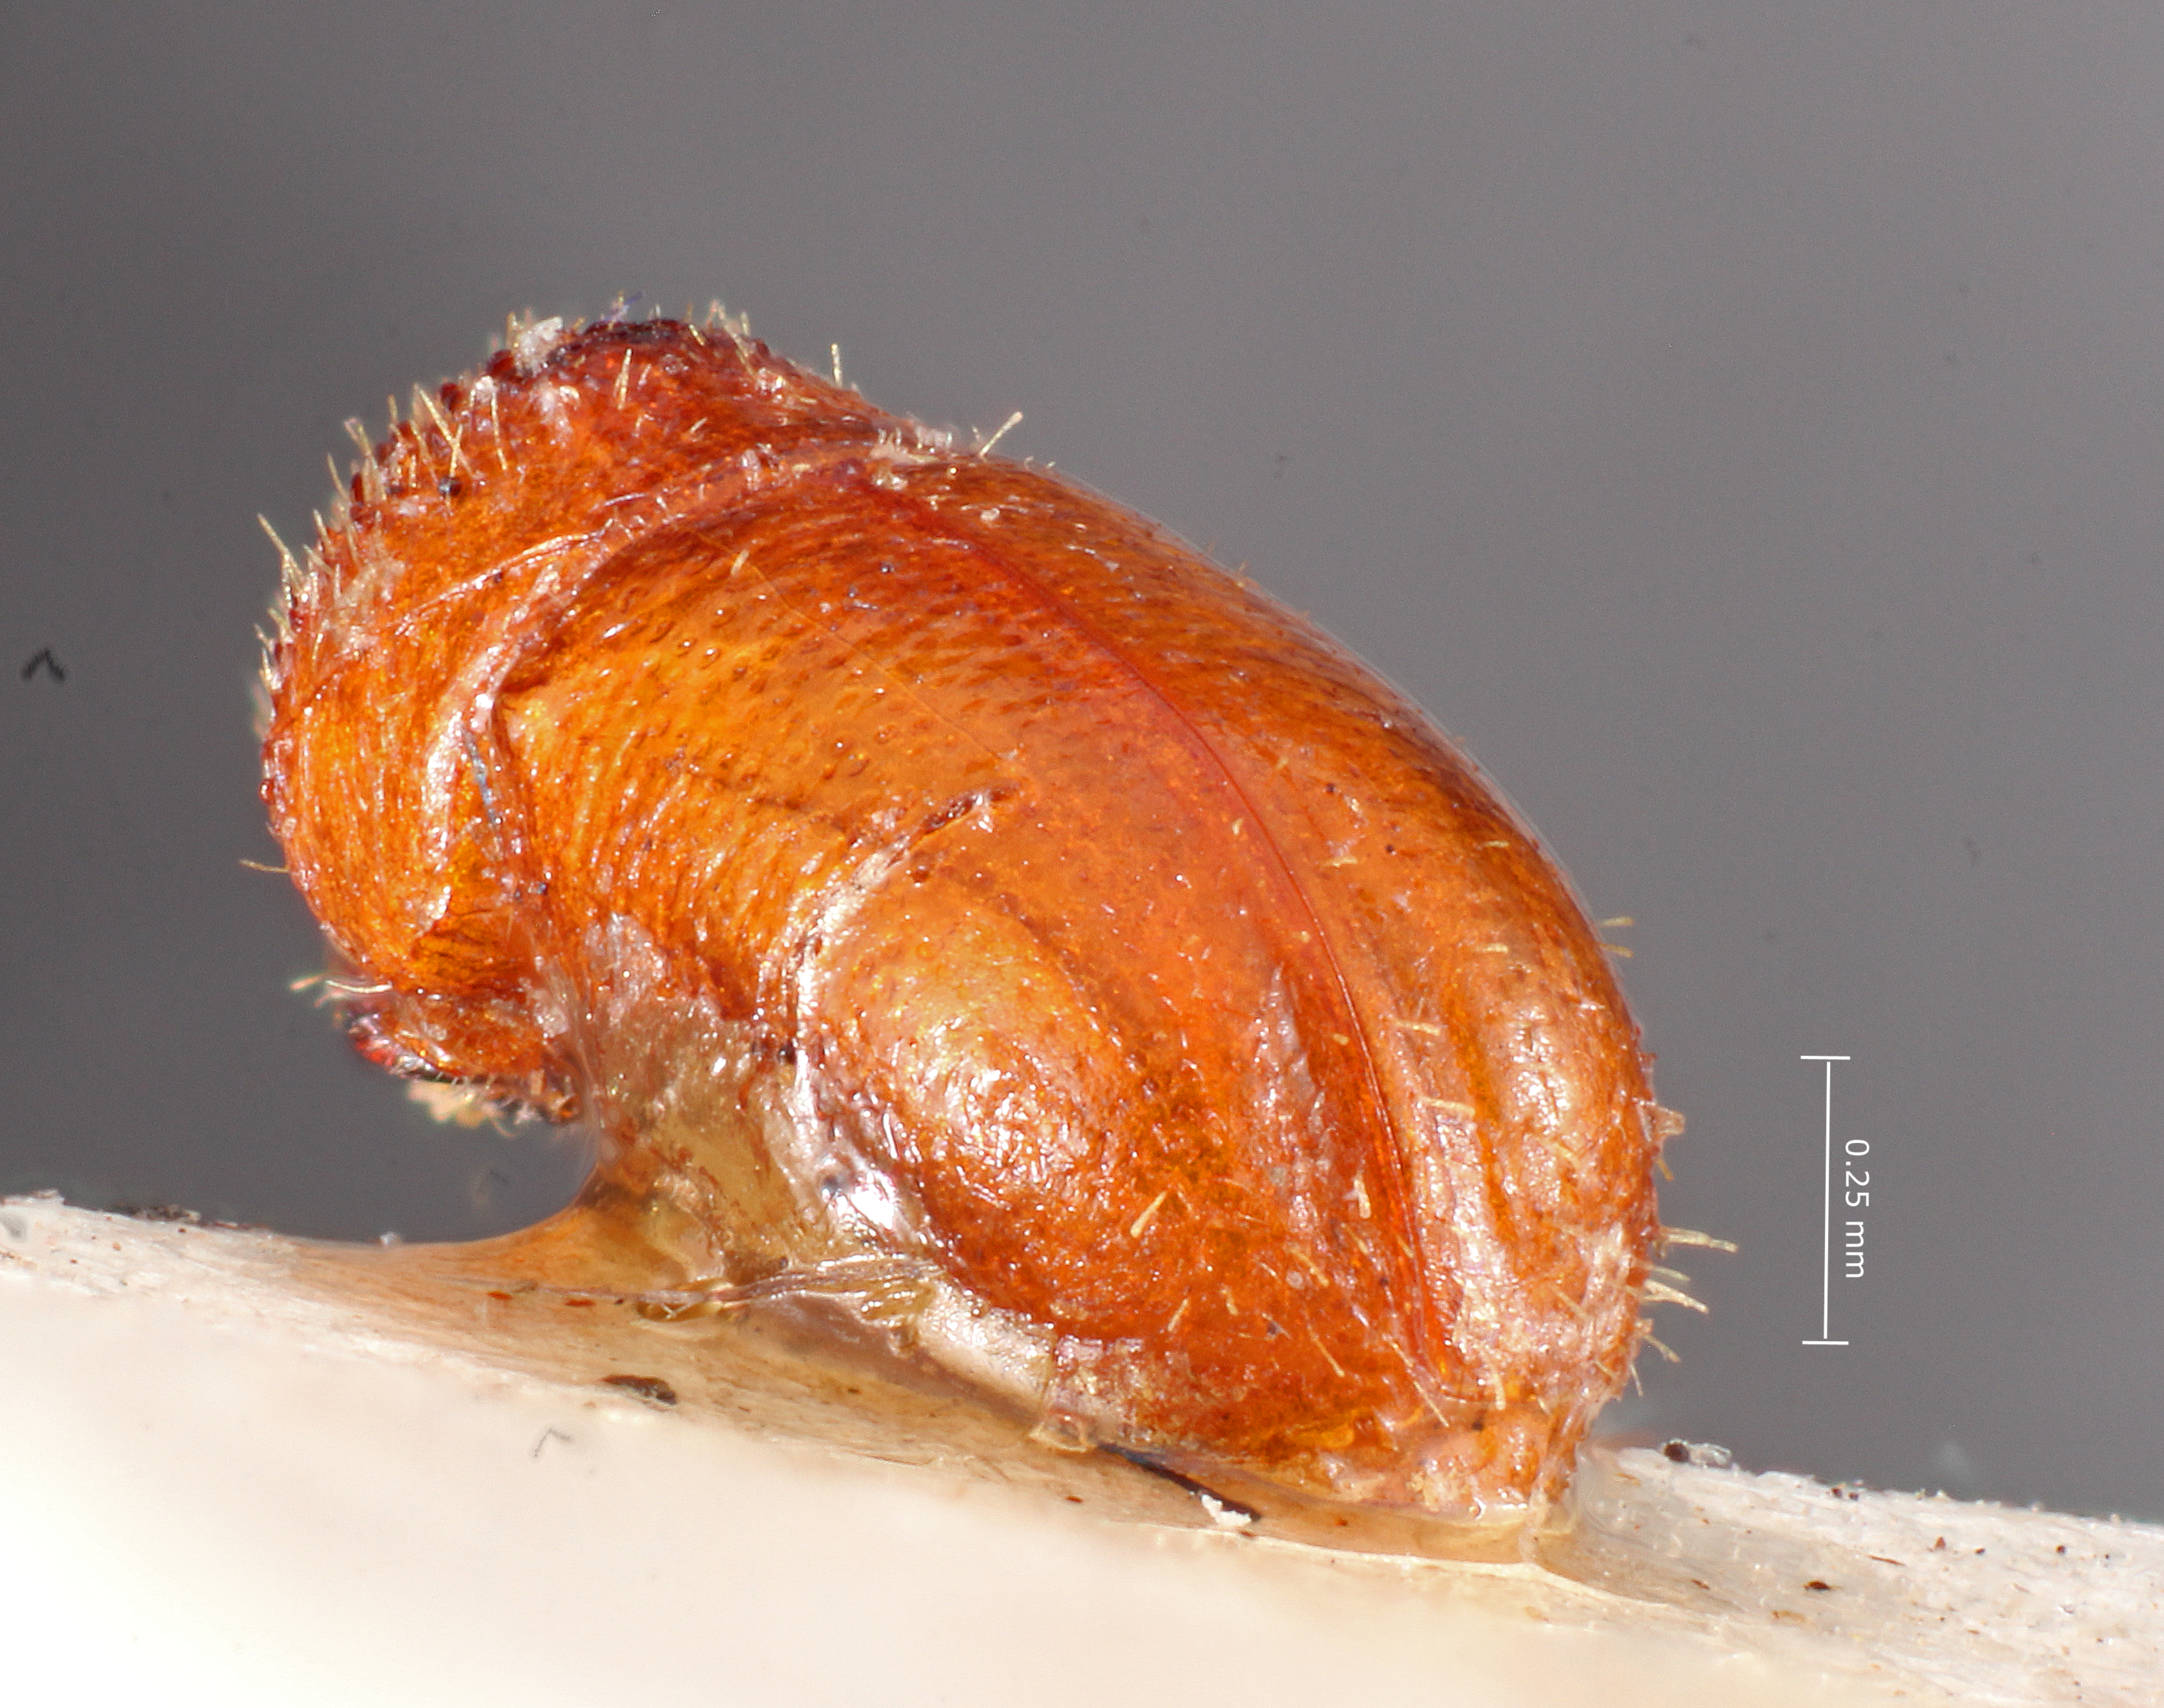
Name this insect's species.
Cryptocarenus pilosus
